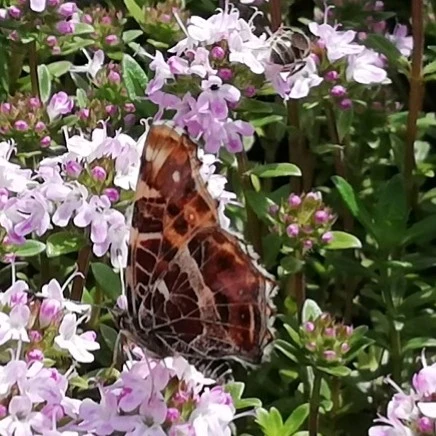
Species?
Araschnia levana
